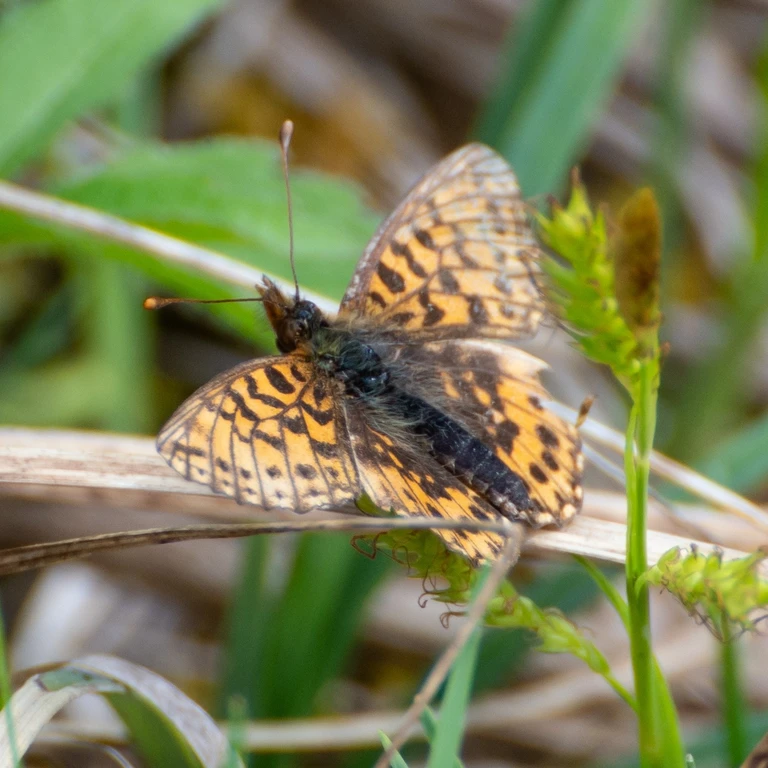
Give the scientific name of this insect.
Boloria dia
